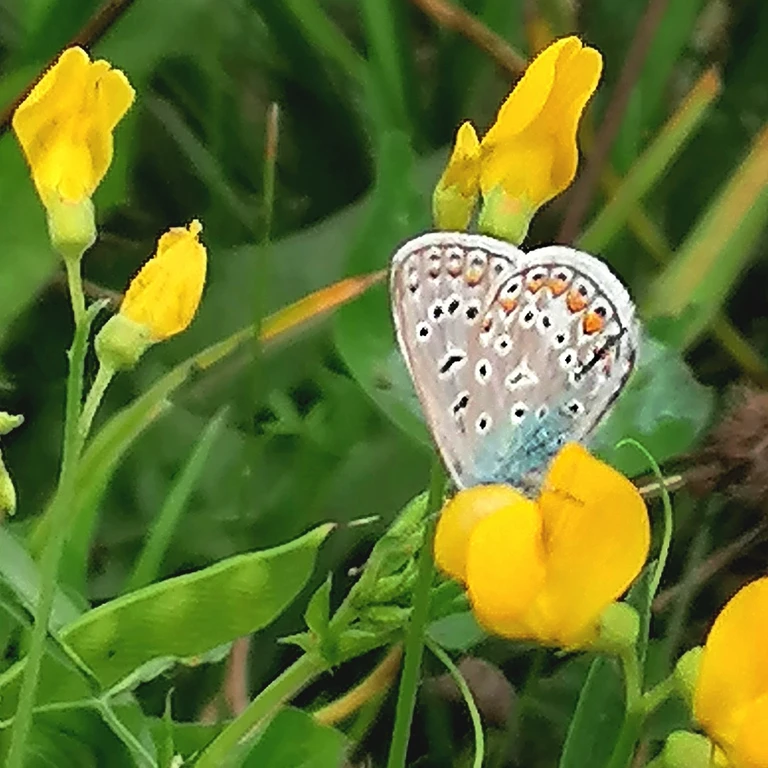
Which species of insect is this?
Polyommatus icarus
